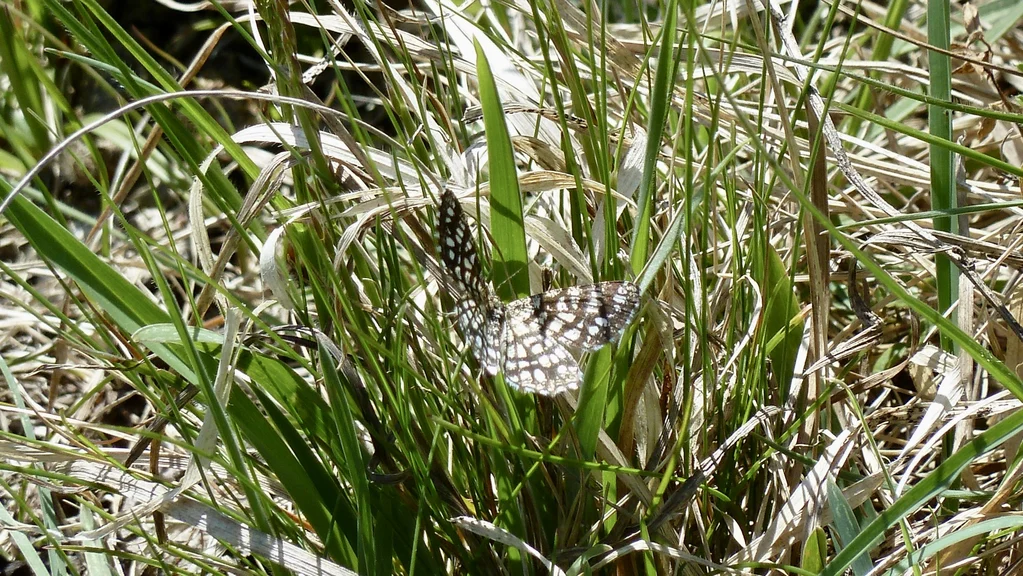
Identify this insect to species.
Chiasmia clathrata
